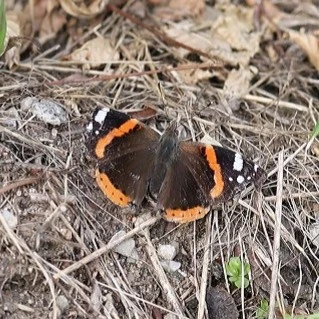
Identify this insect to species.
Vanessa atalanta
